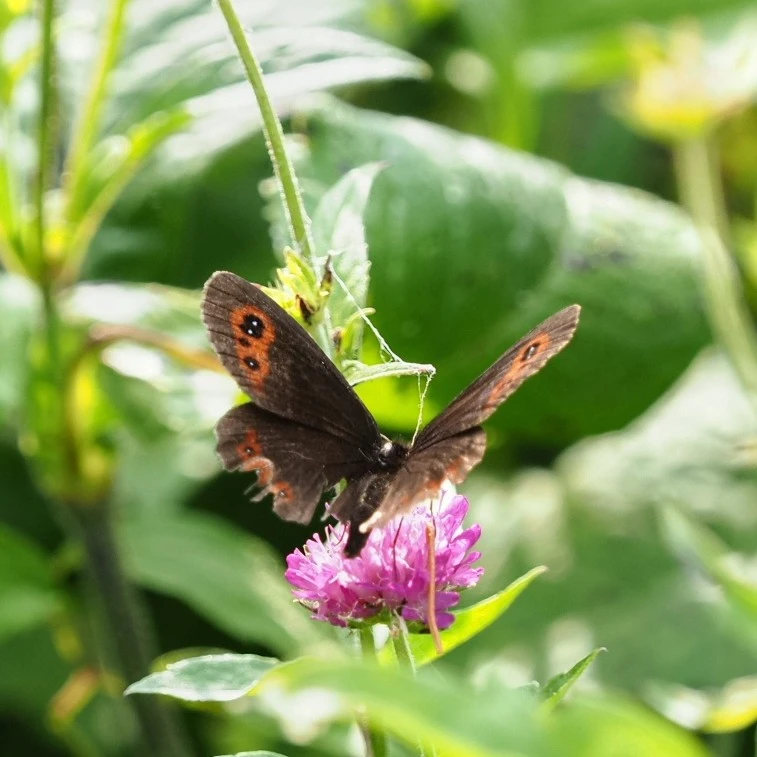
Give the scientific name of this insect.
Erebia aethiops
